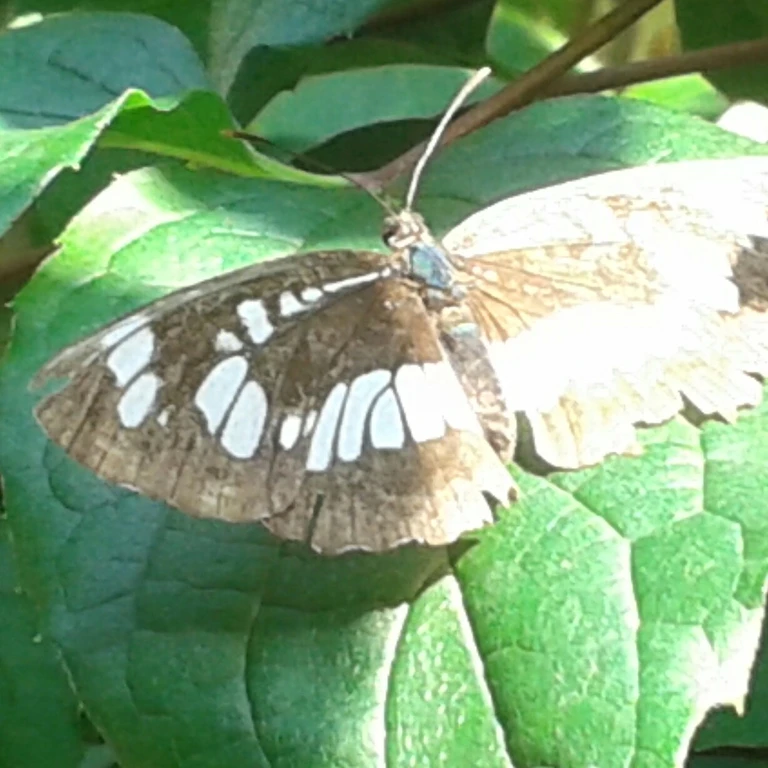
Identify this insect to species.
Neptis rivularis
